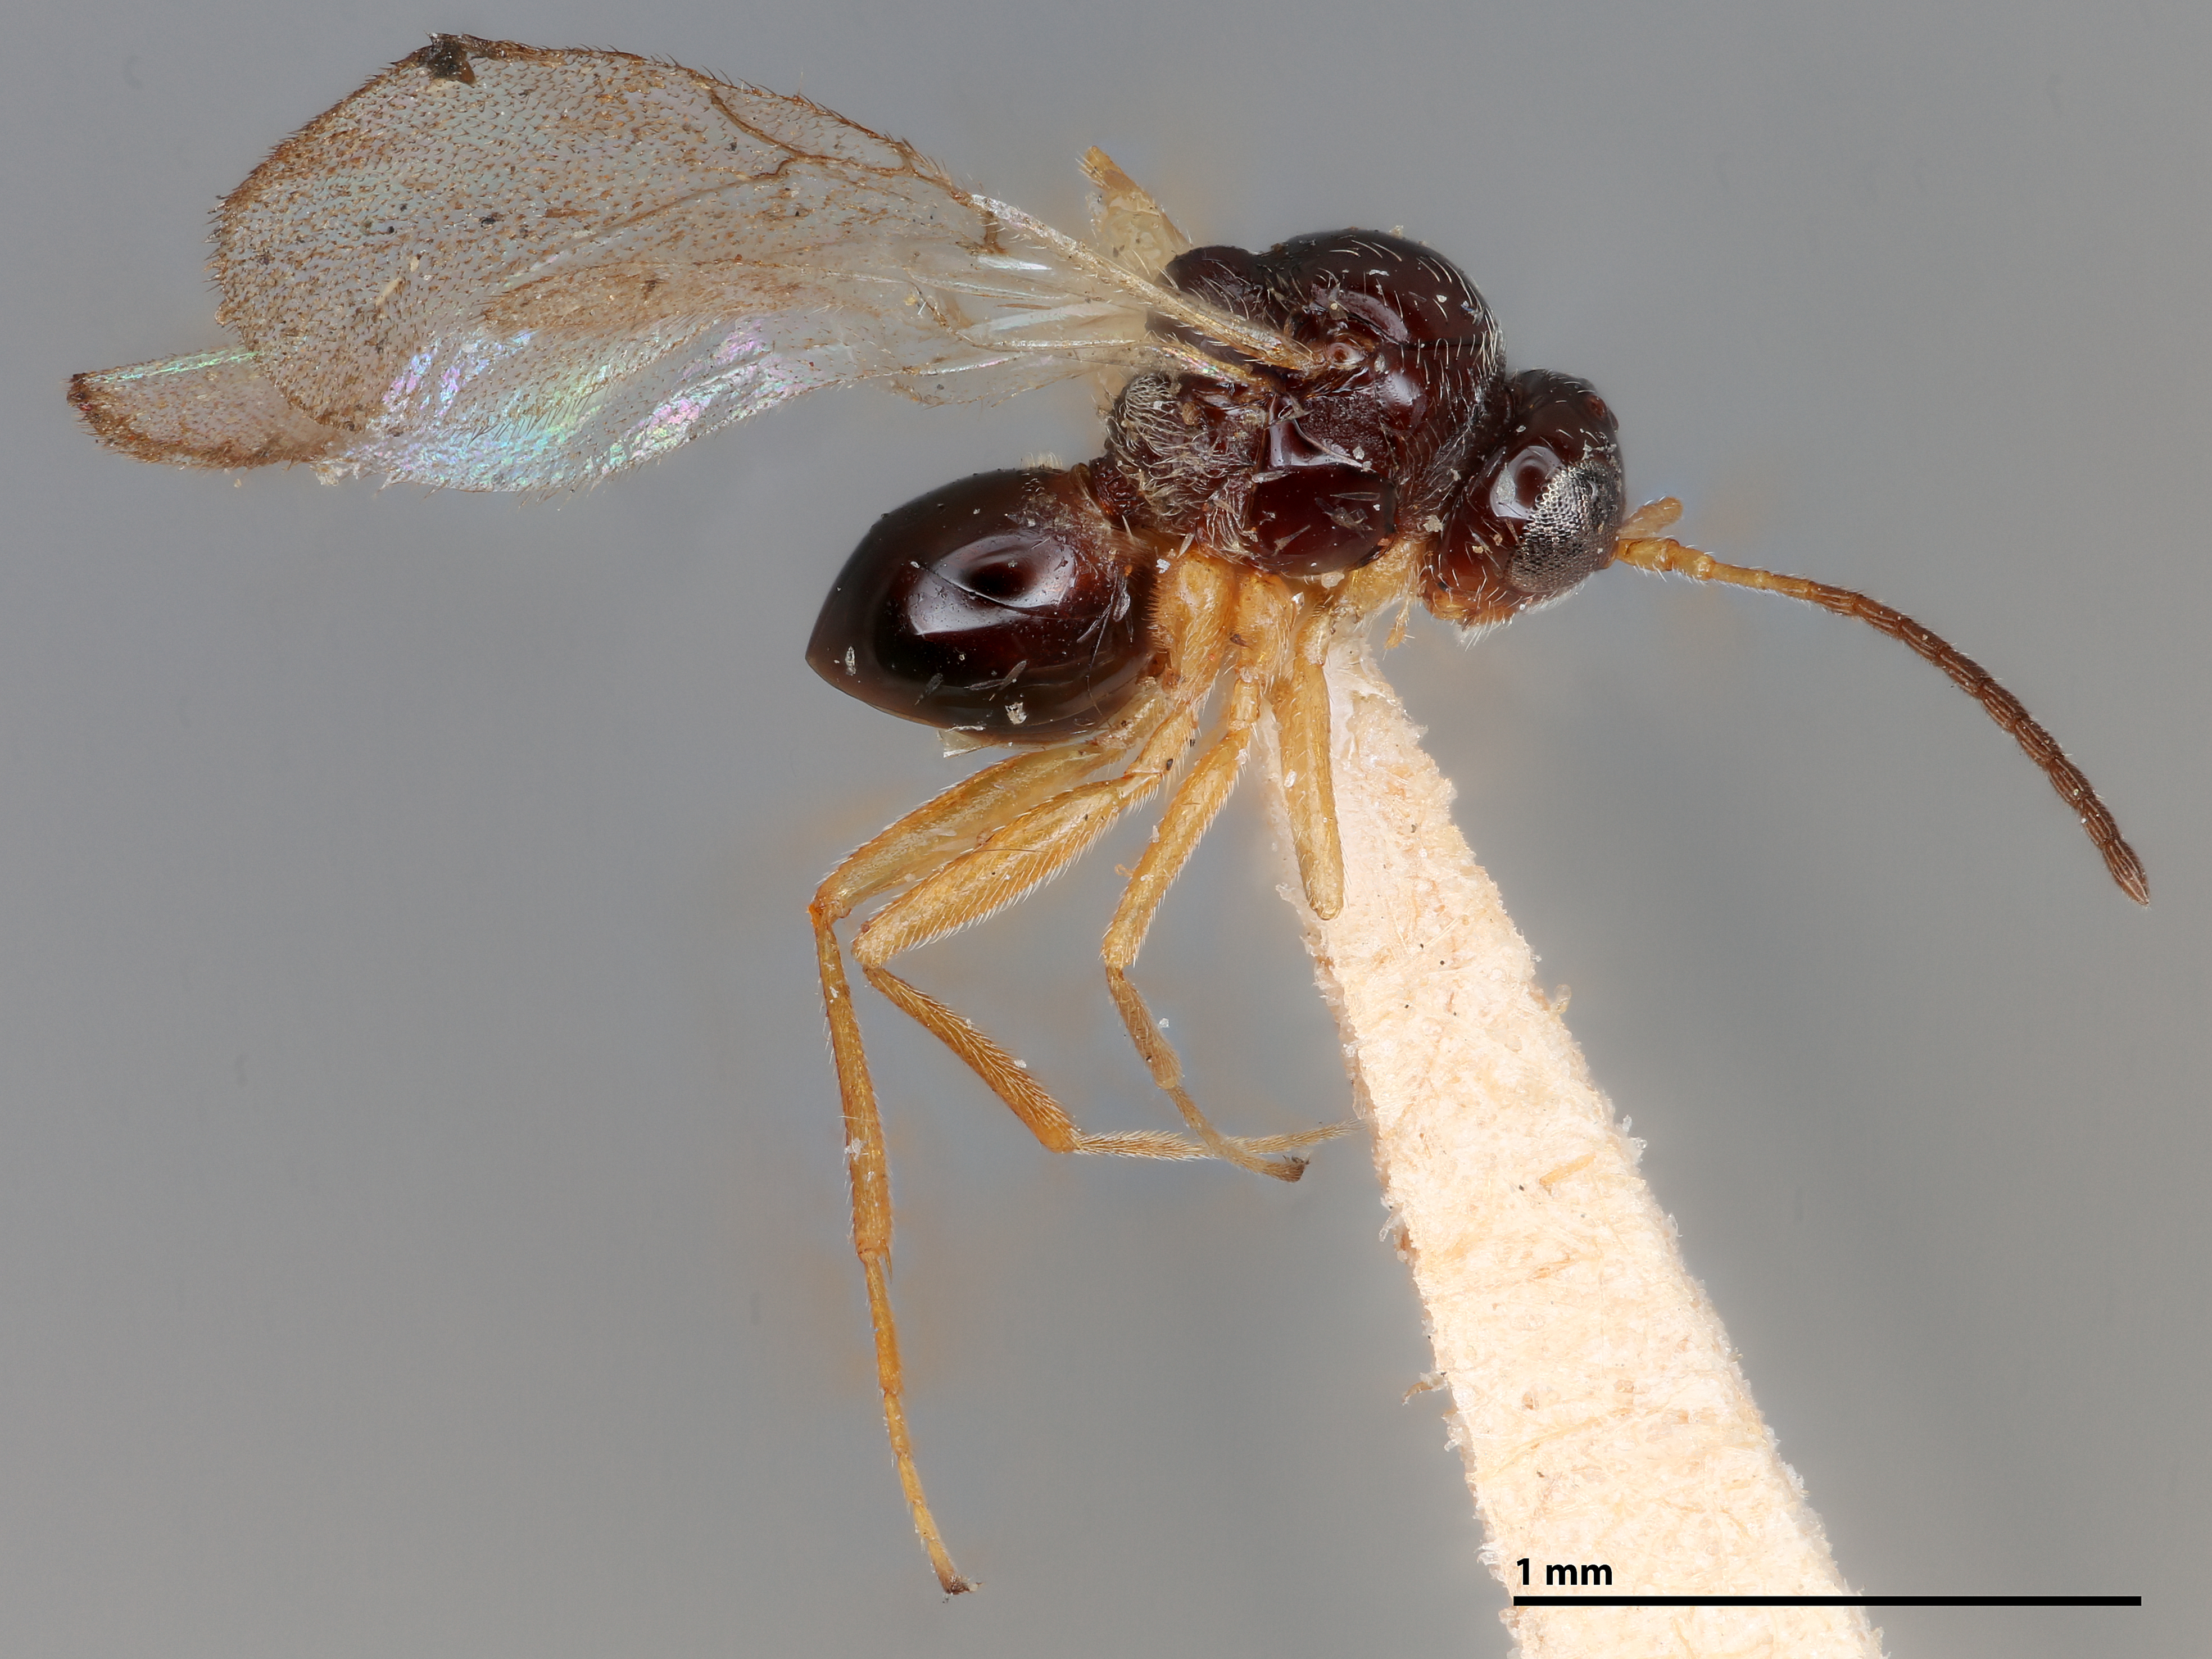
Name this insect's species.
Dylita bicolor
